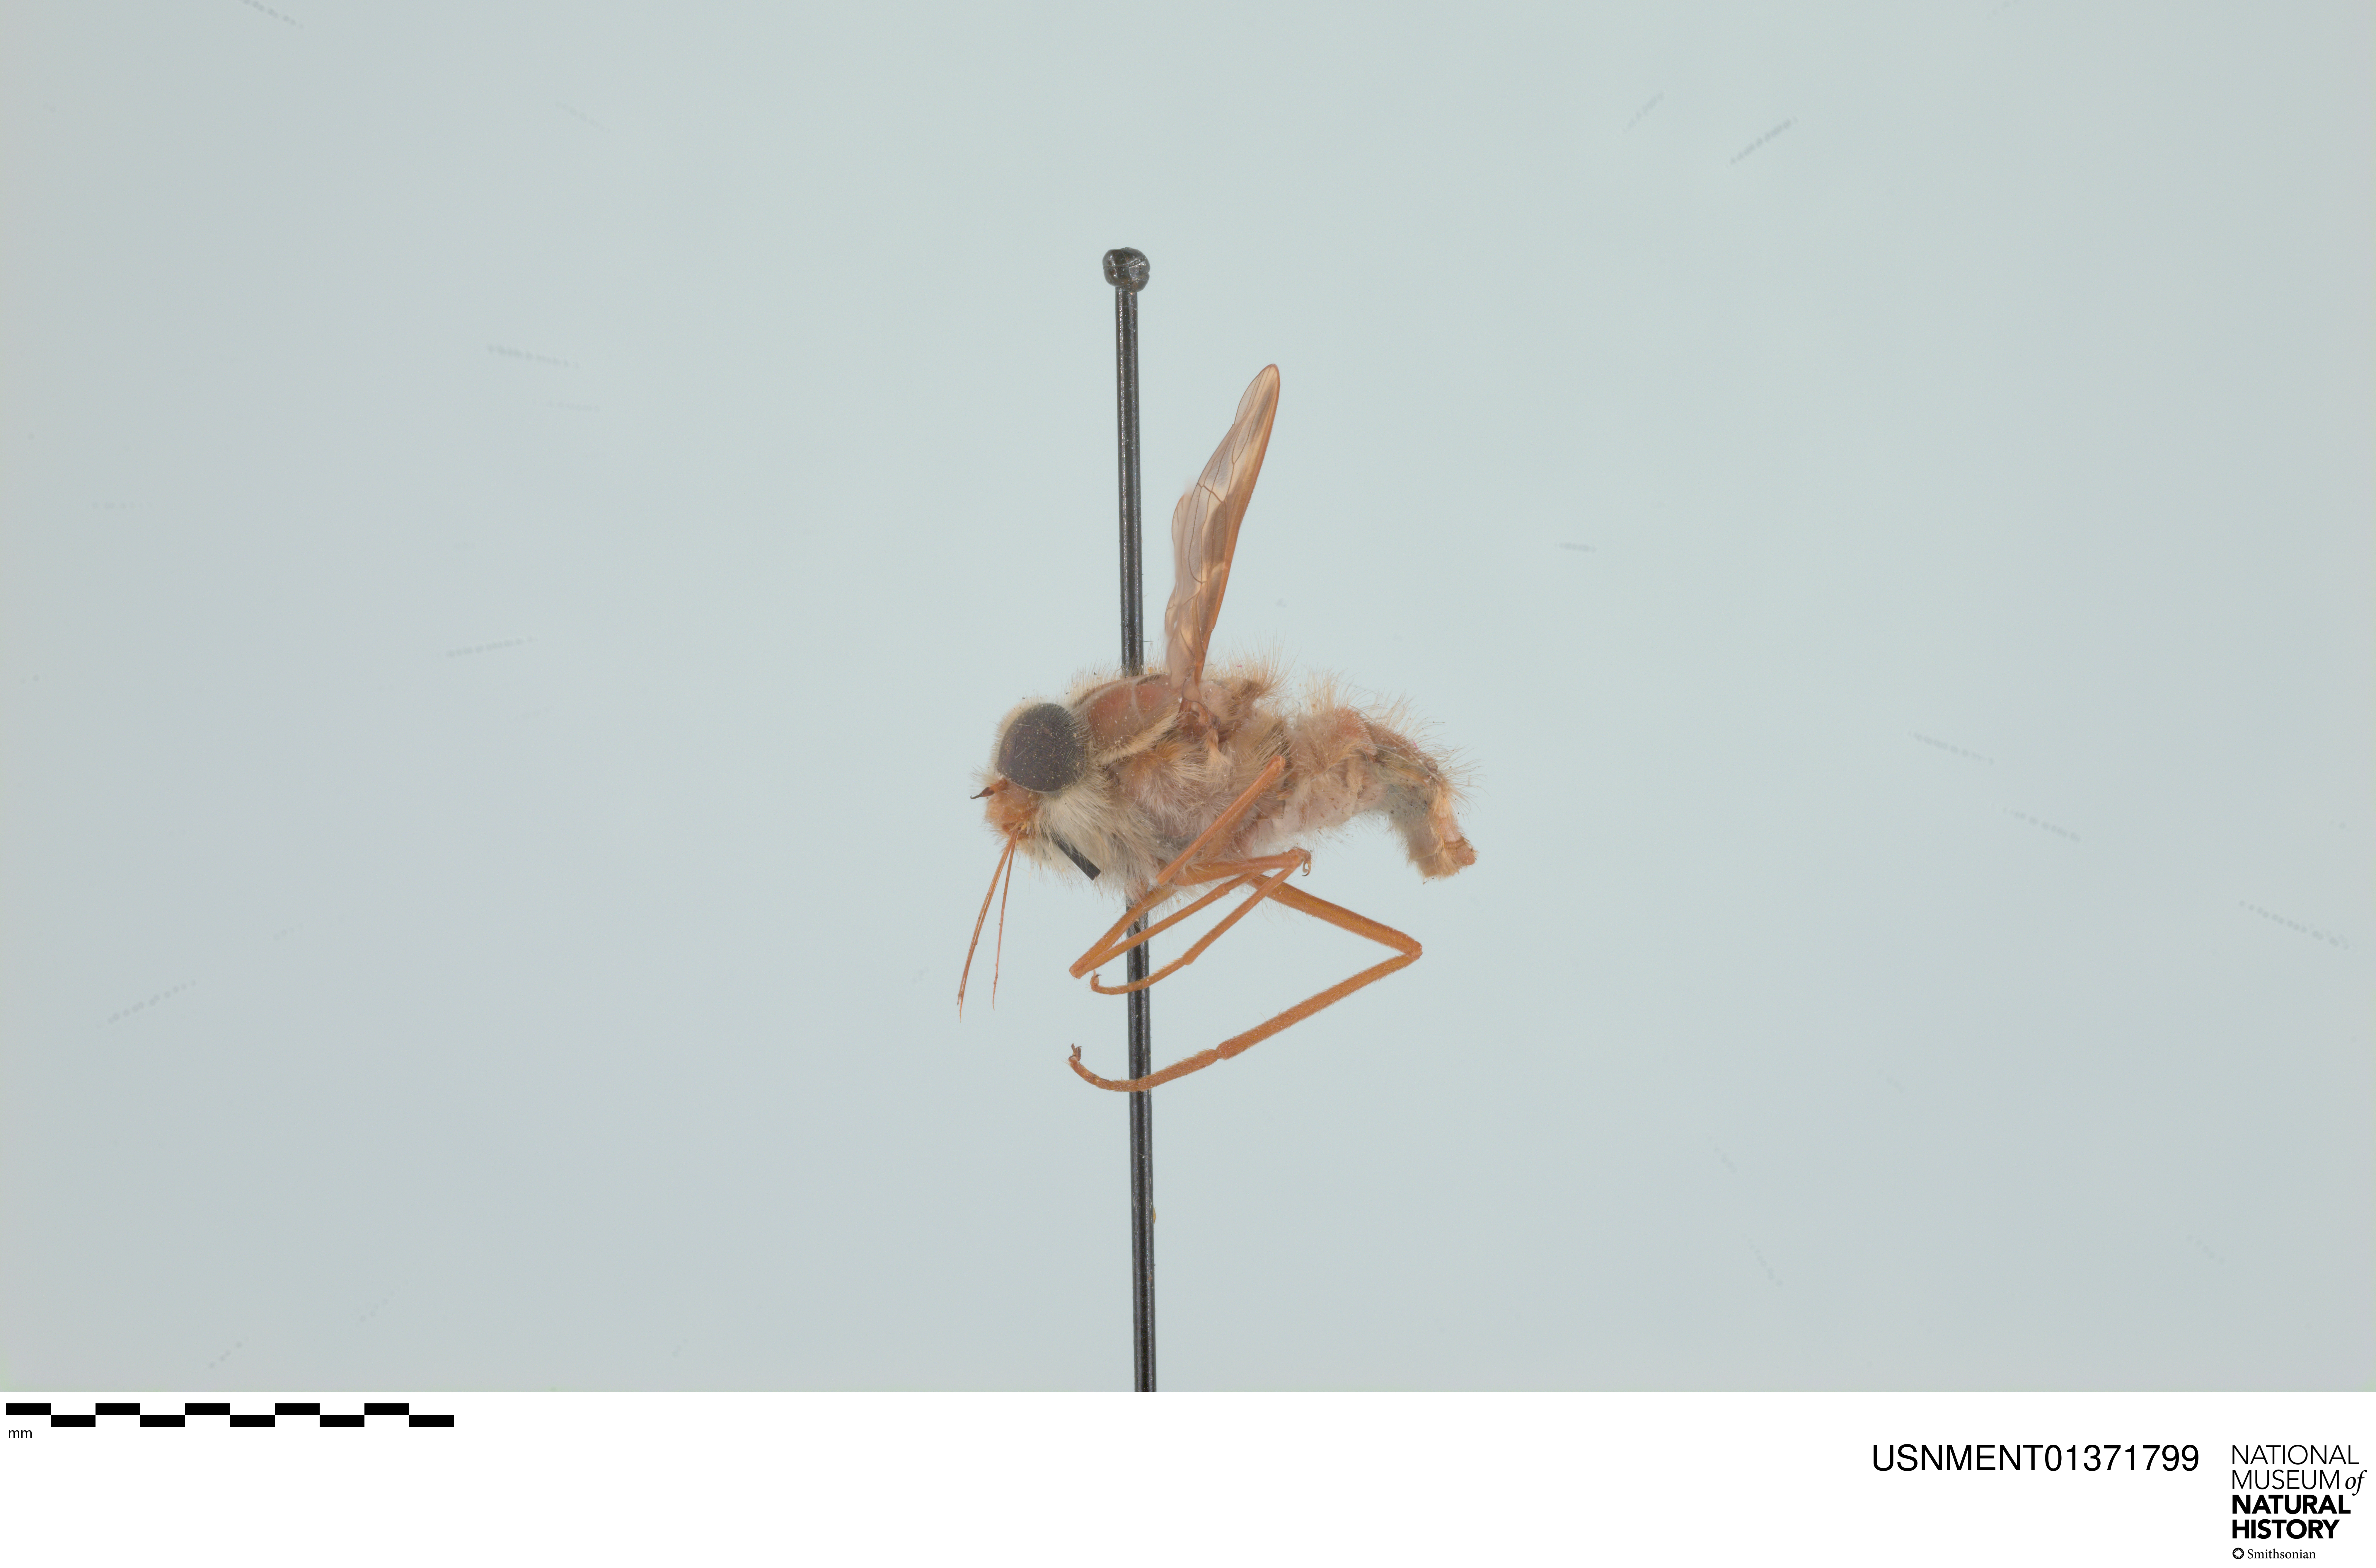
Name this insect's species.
Hirmoneura nubipennis (also Trichophthalma nubipennis)
